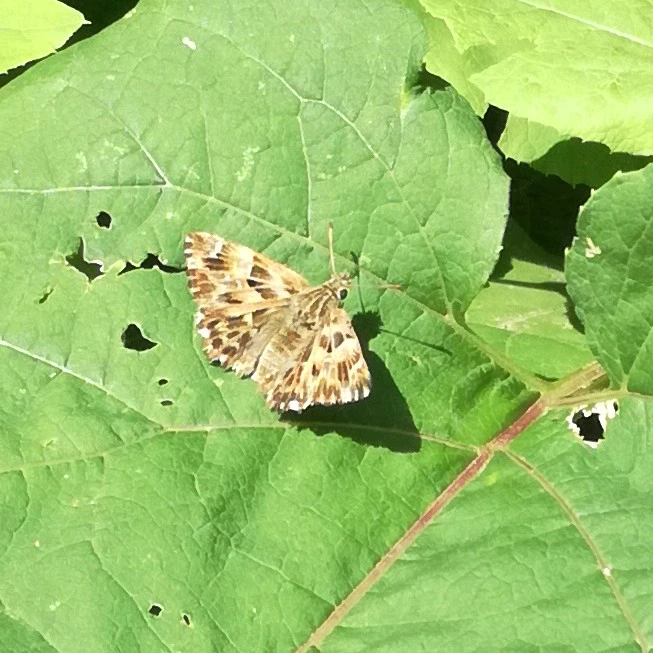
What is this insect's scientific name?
Carcharodus alceae
